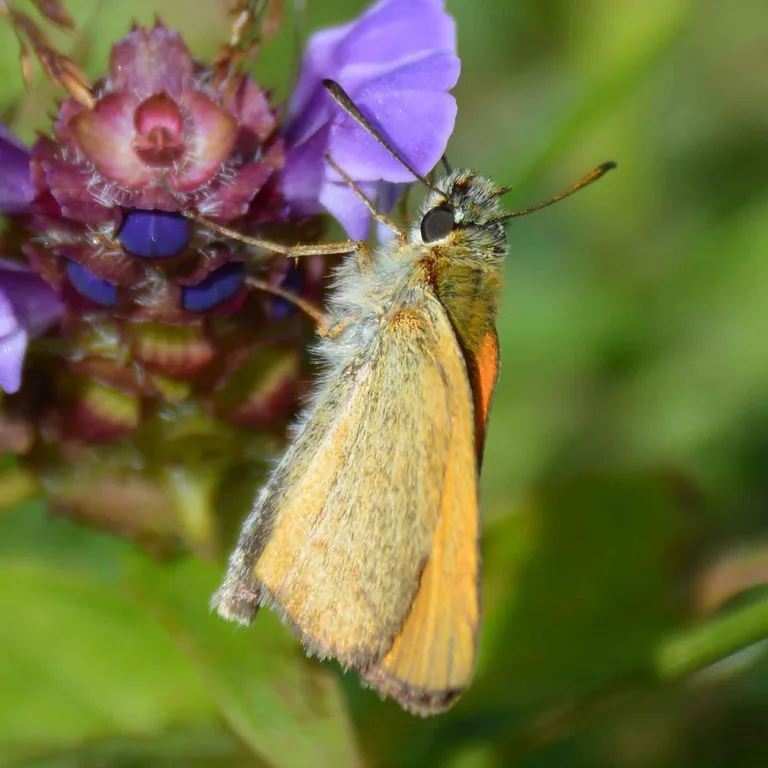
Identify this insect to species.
Thymelicus lineola
